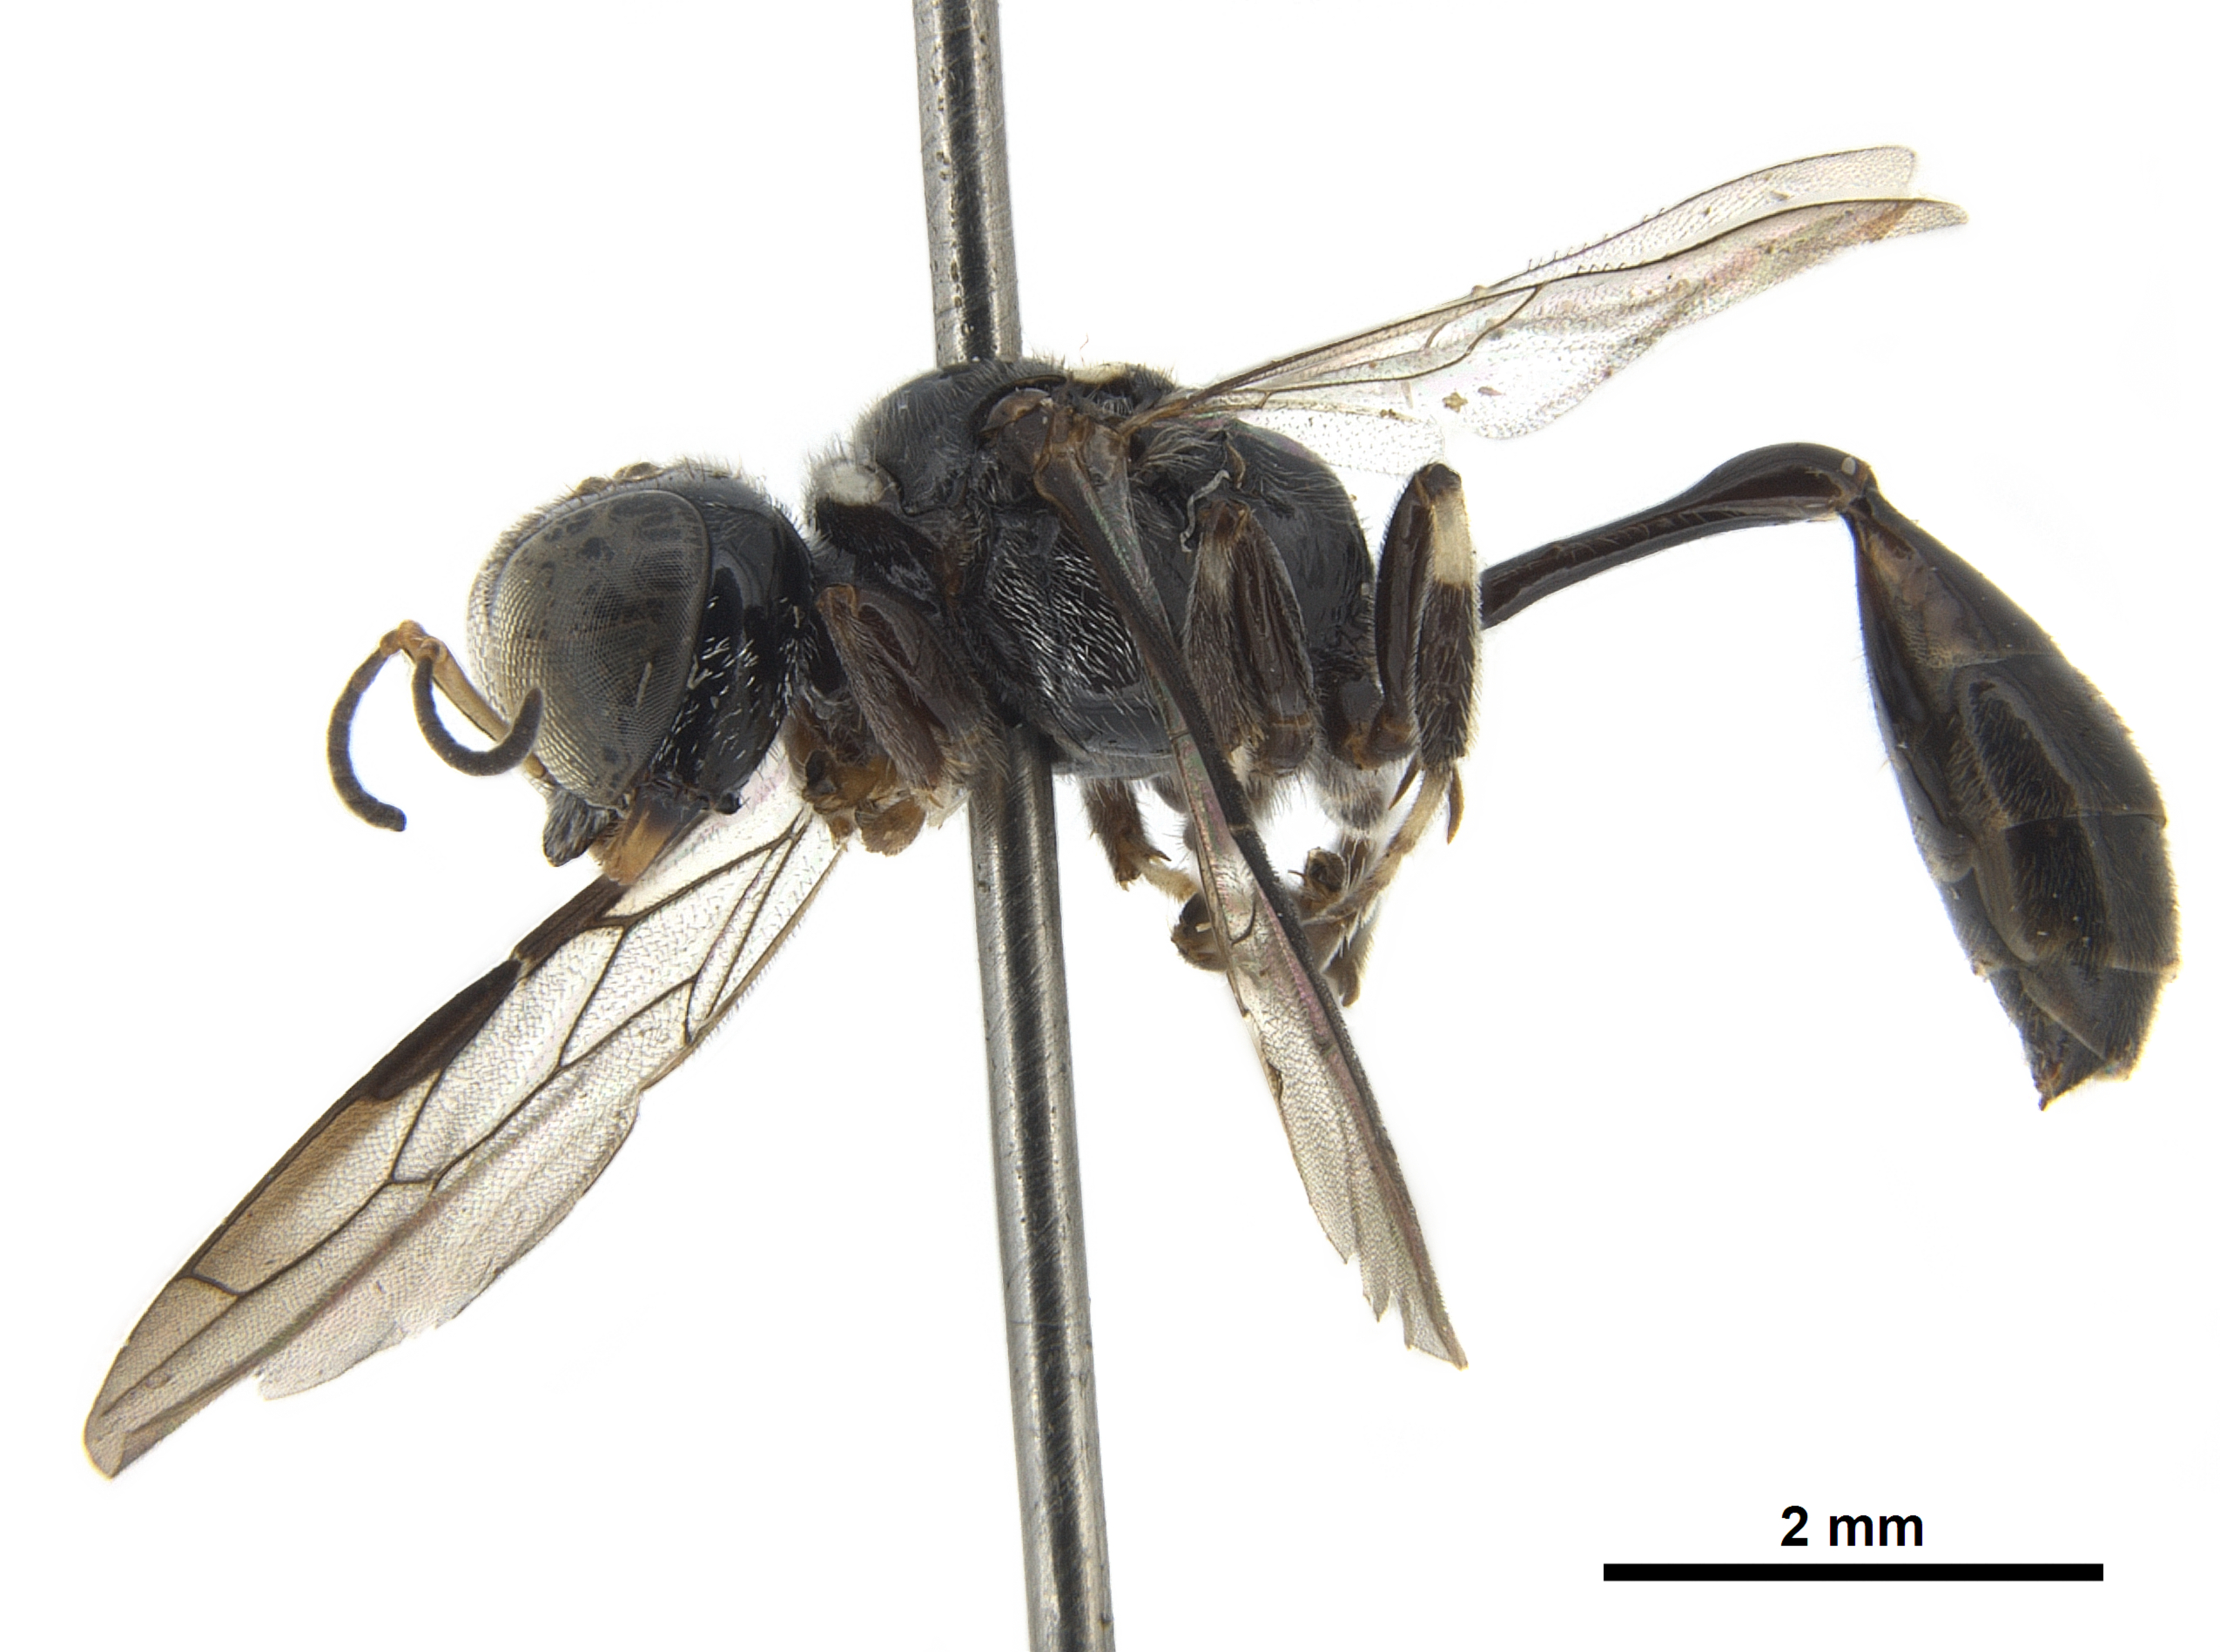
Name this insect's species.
Eupliloides sinharajae
